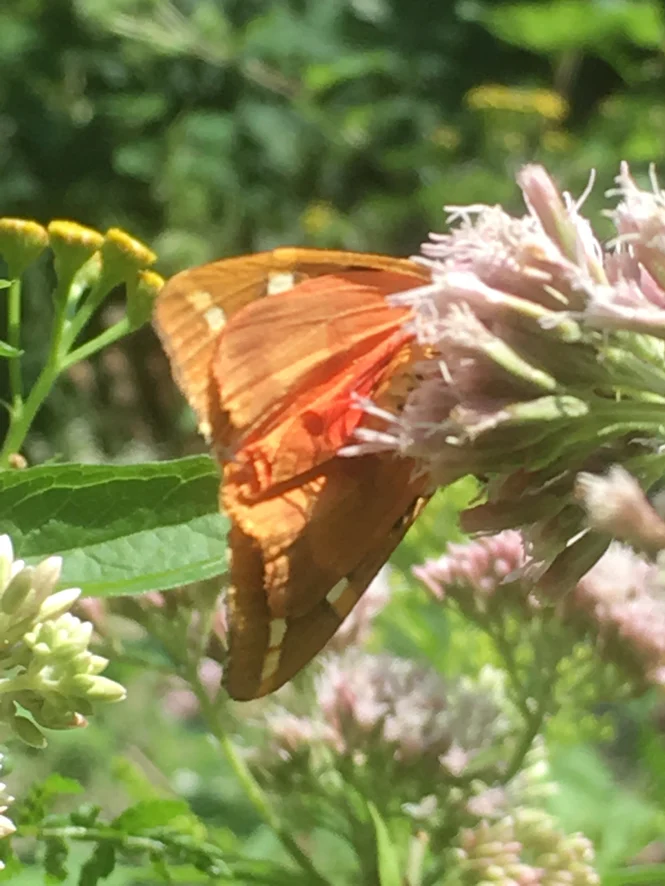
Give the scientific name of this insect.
Euplagia quadripunctaria
